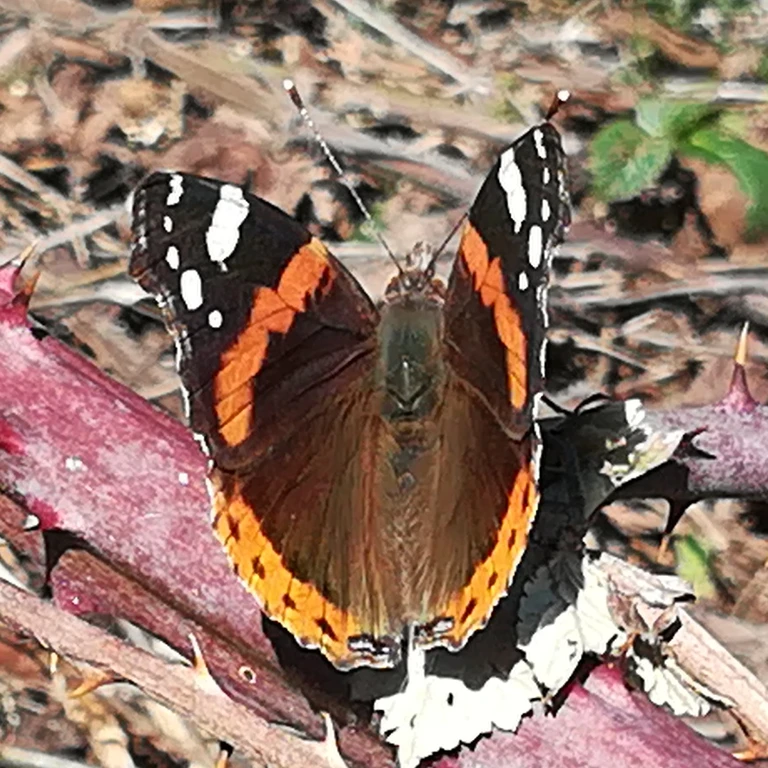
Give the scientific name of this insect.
Vanessa atalanta
